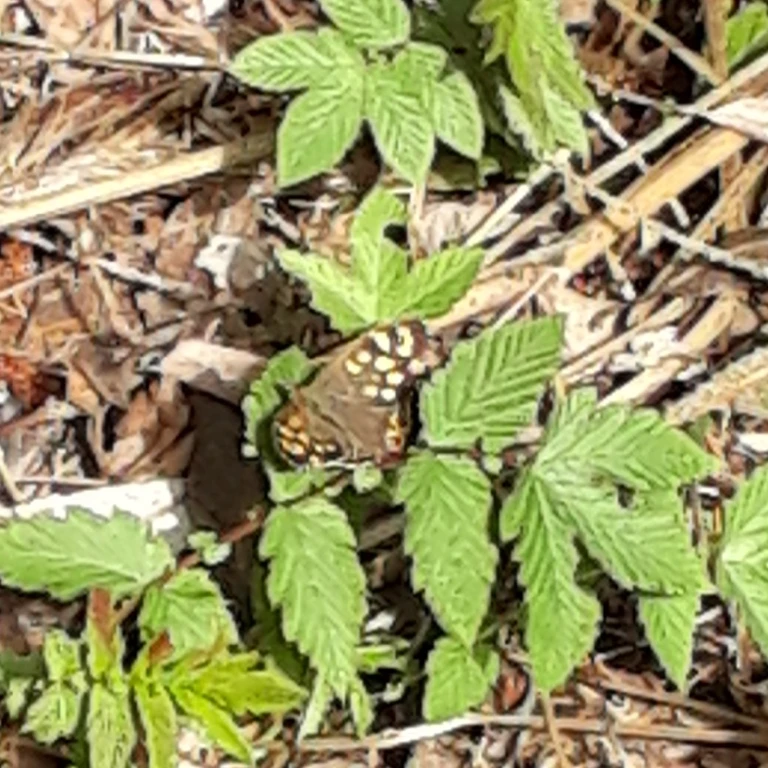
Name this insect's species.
Pararge aegeria
